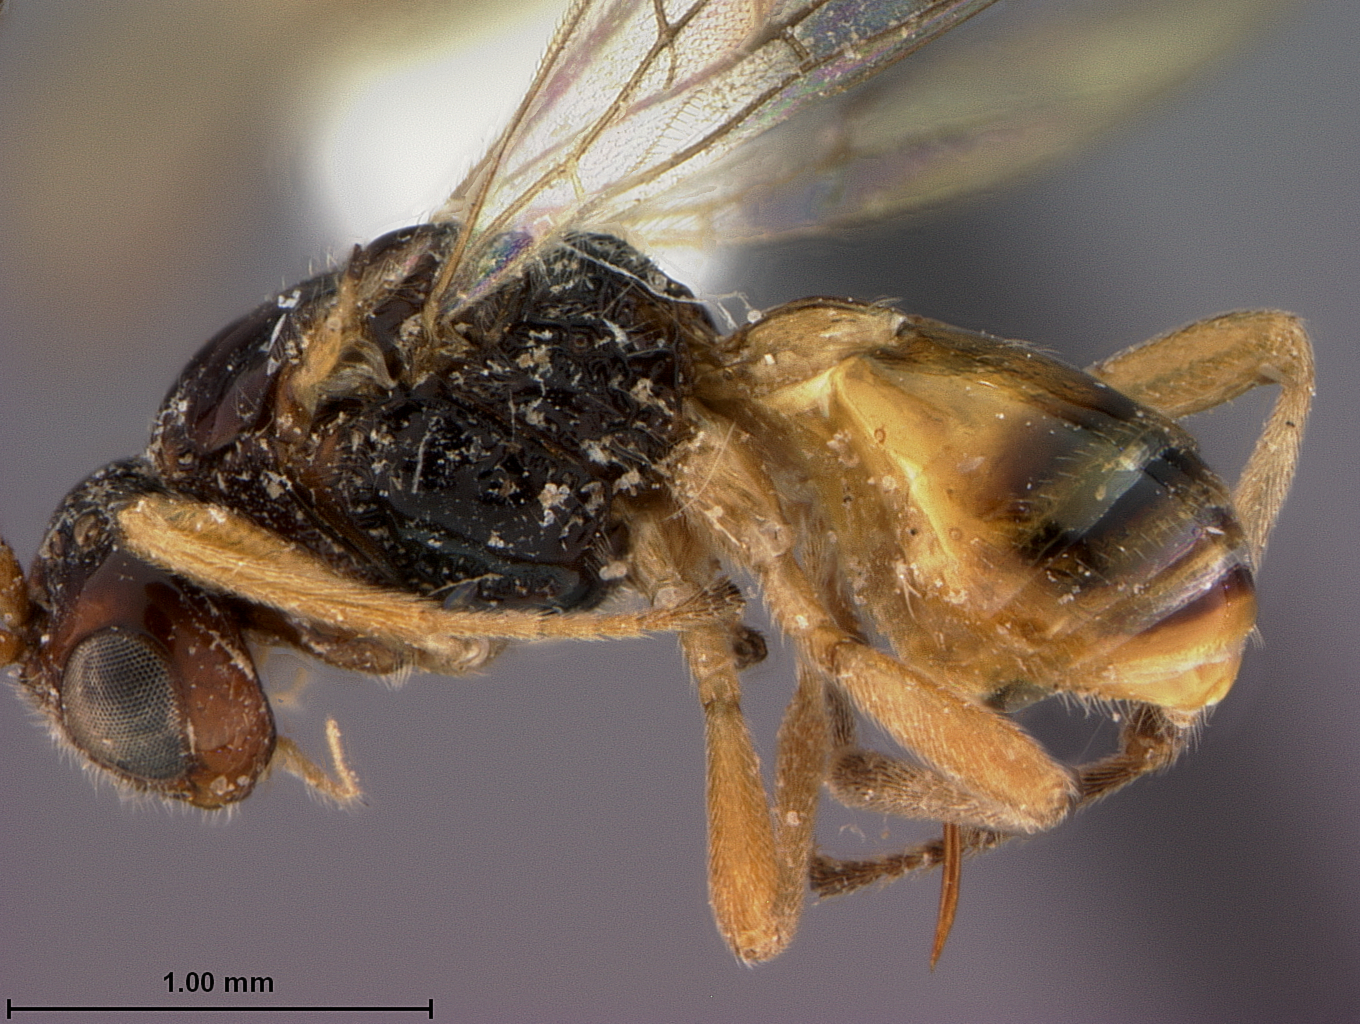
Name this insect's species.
Opius elsalvadorensis
